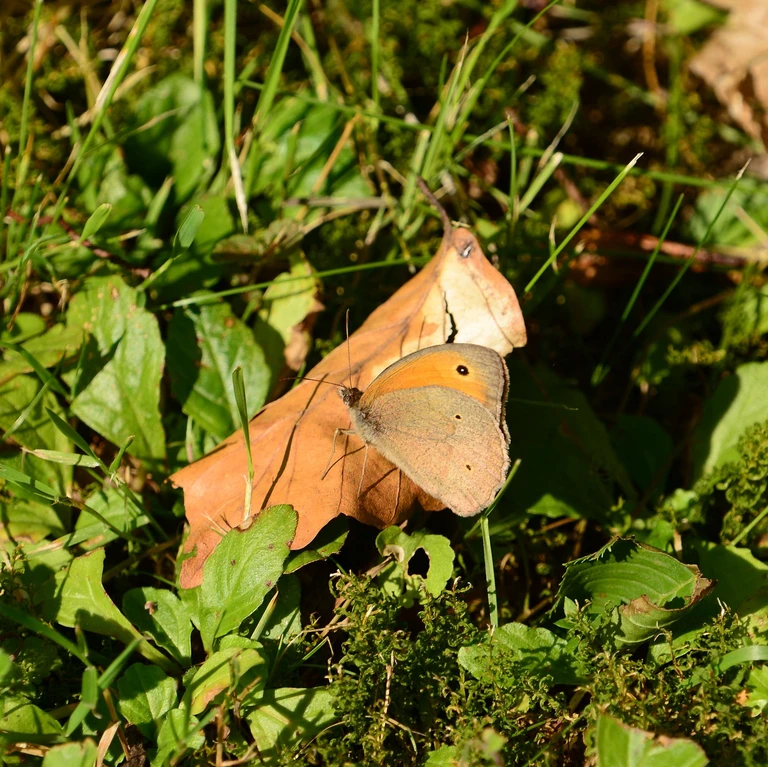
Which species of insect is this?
Maniola jurtina
